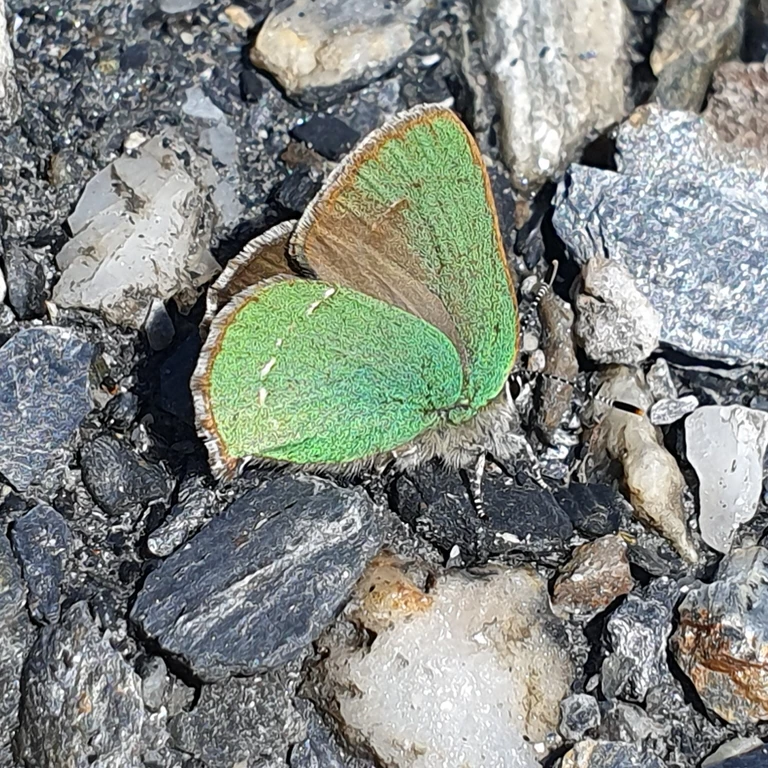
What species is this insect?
Callophrys rubi
